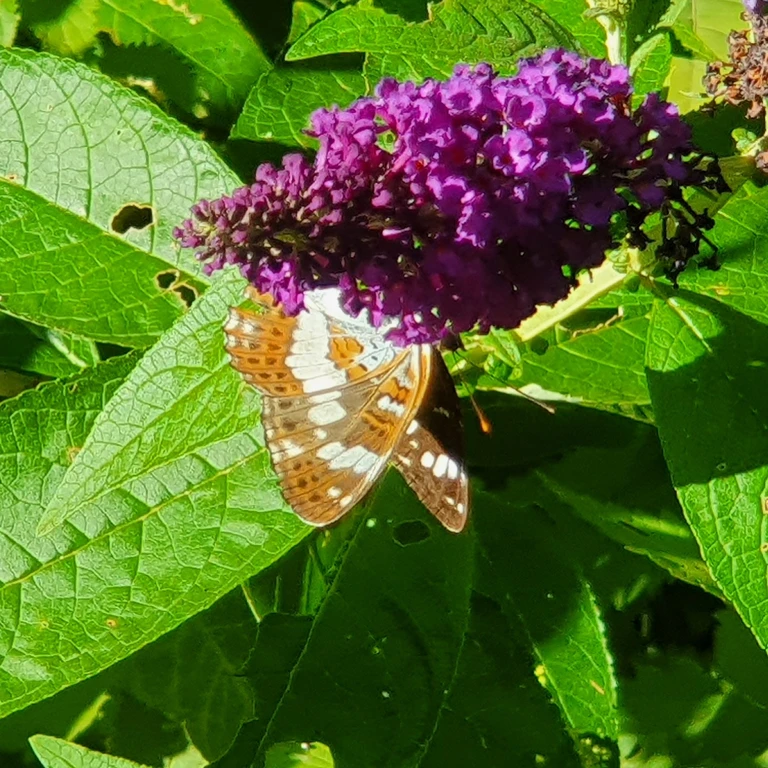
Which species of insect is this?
Limenitis camilla (also Ladoga camilla)
